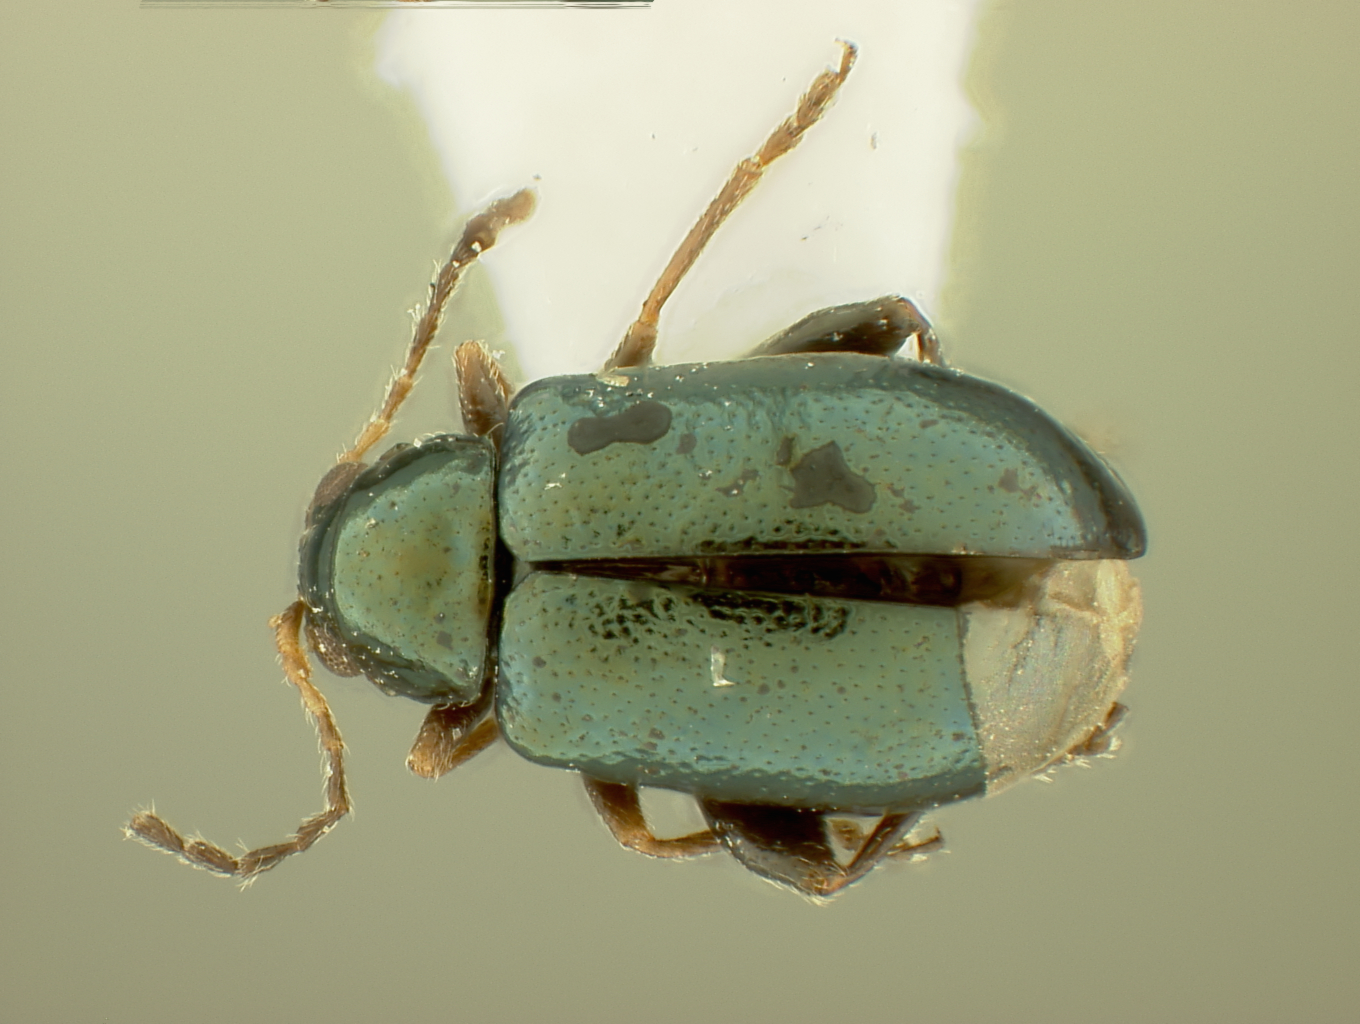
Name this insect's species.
Aphthona pseudocrypta
